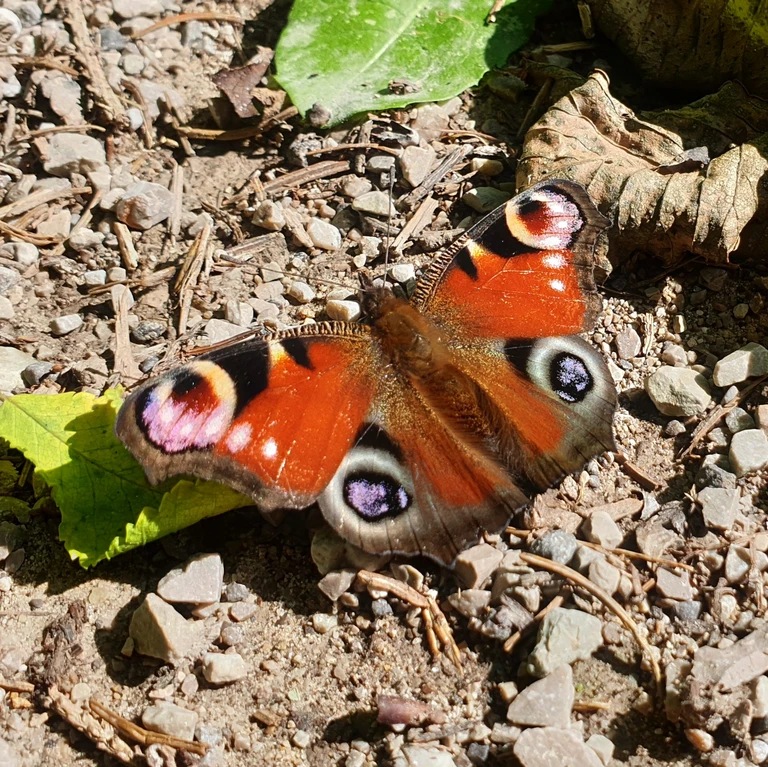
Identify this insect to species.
Aglais io
